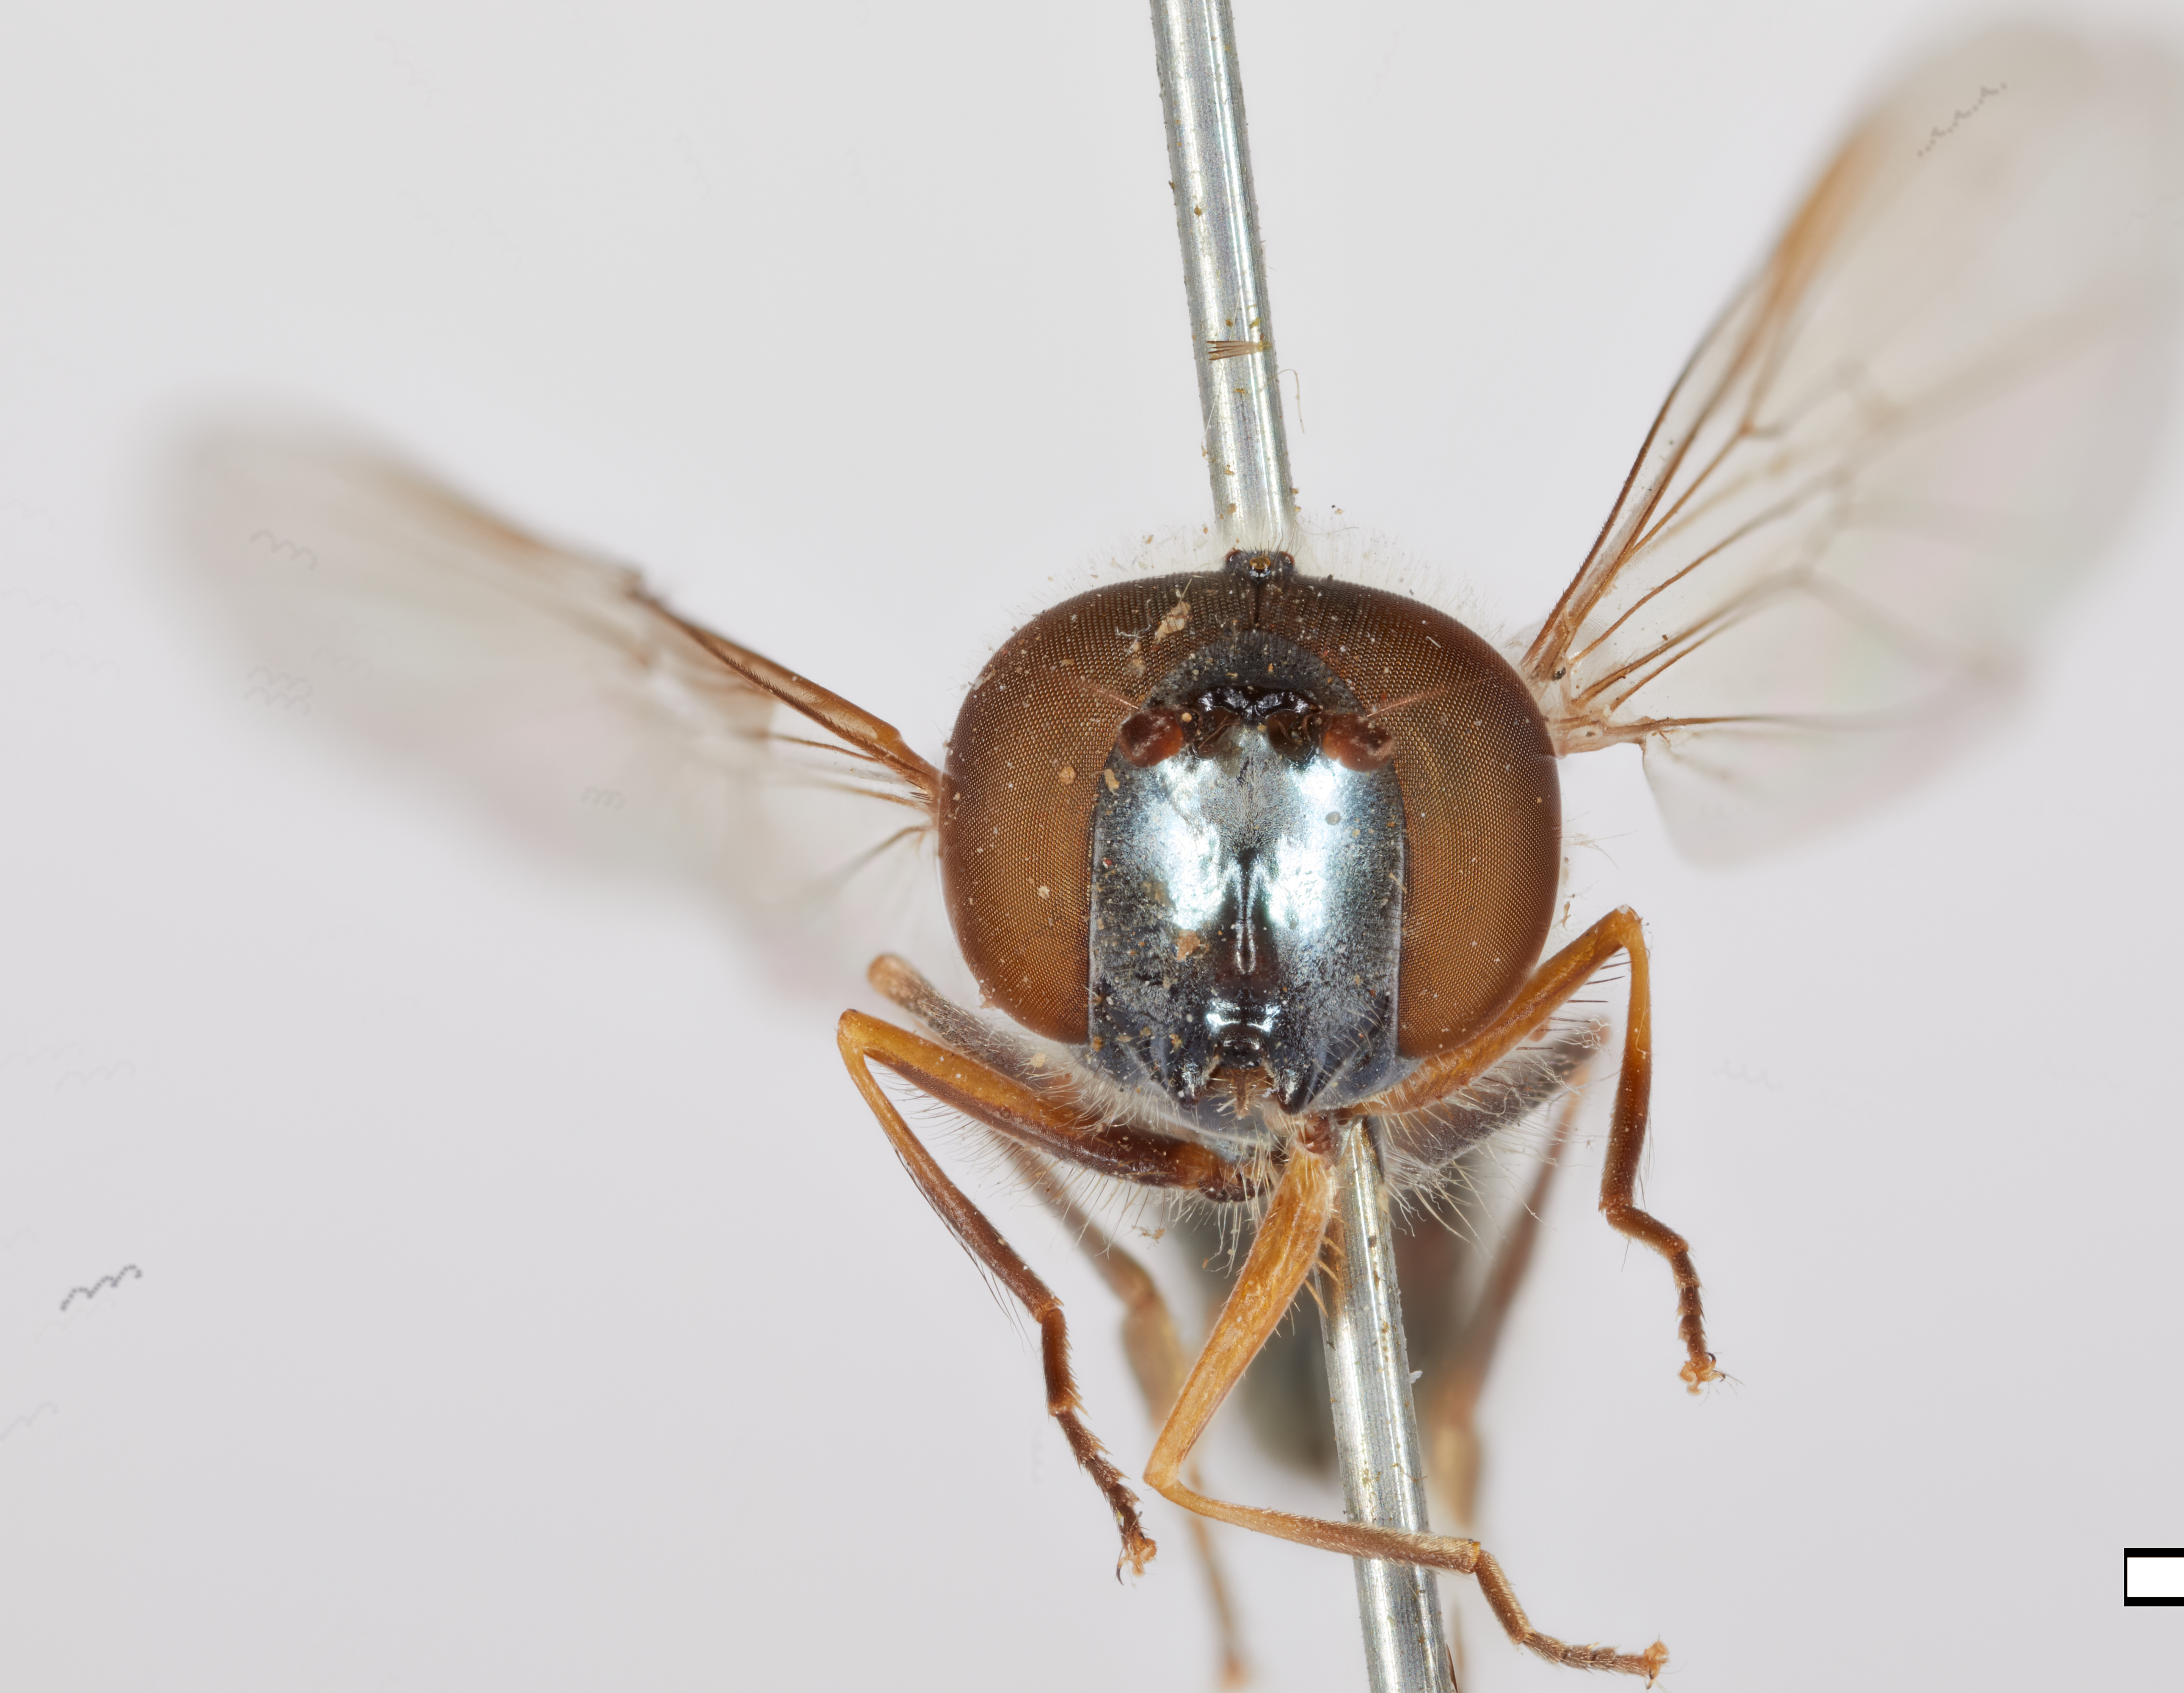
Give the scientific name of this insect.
Melanostoma coerulescens
